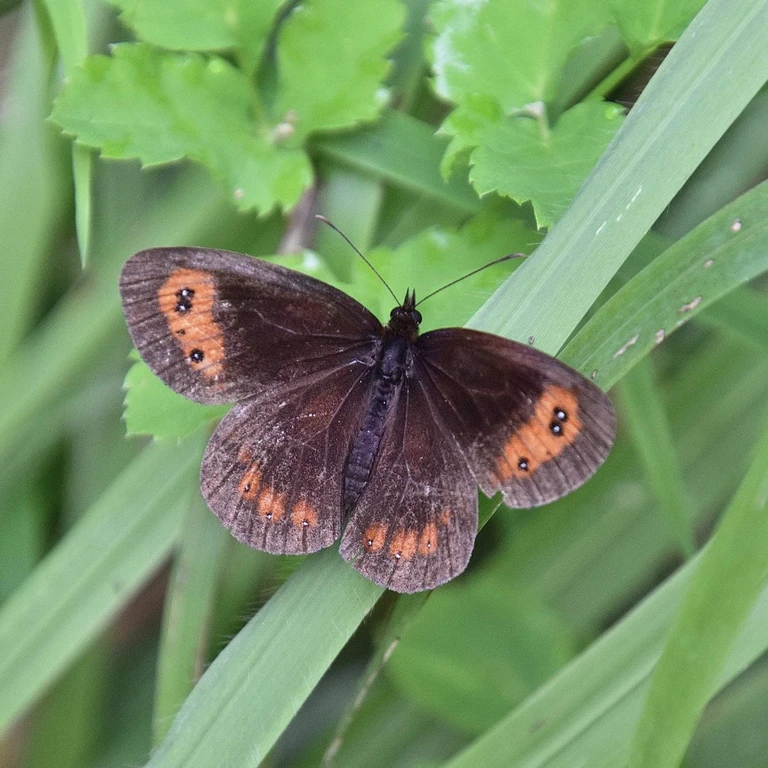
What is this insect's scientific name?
Erebia aethiops
